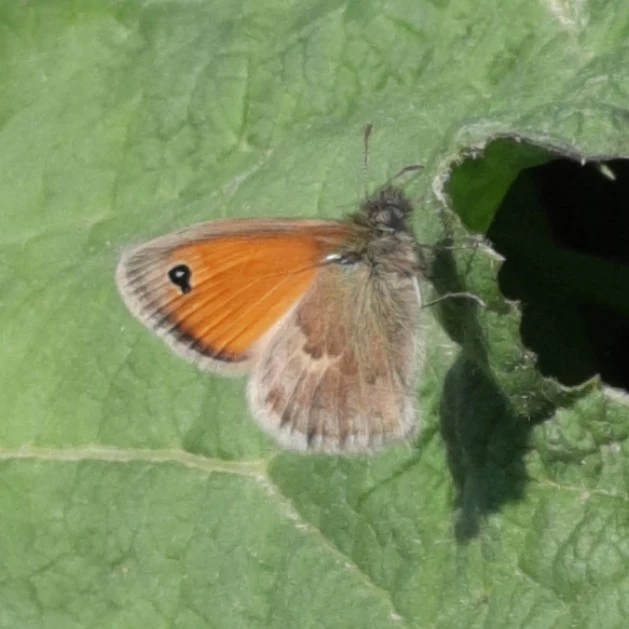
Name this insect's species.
Coenonympha pamphilus
